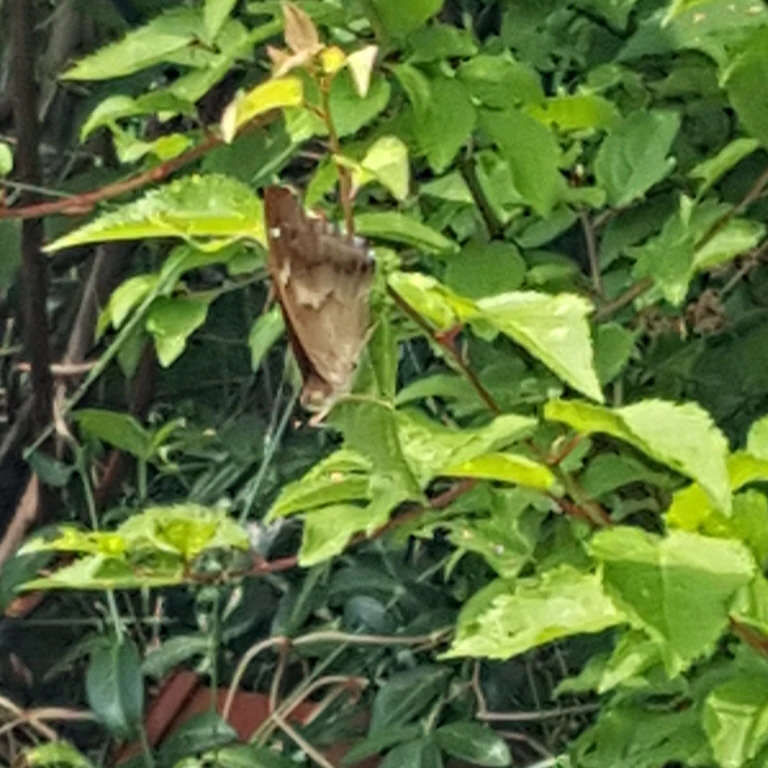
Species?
Apatura ilia
